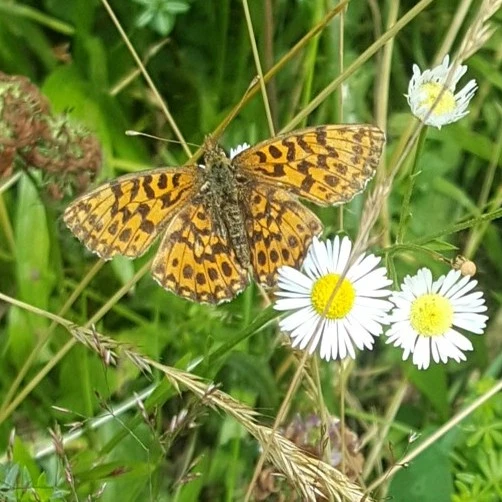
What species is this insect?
Boloria dia
